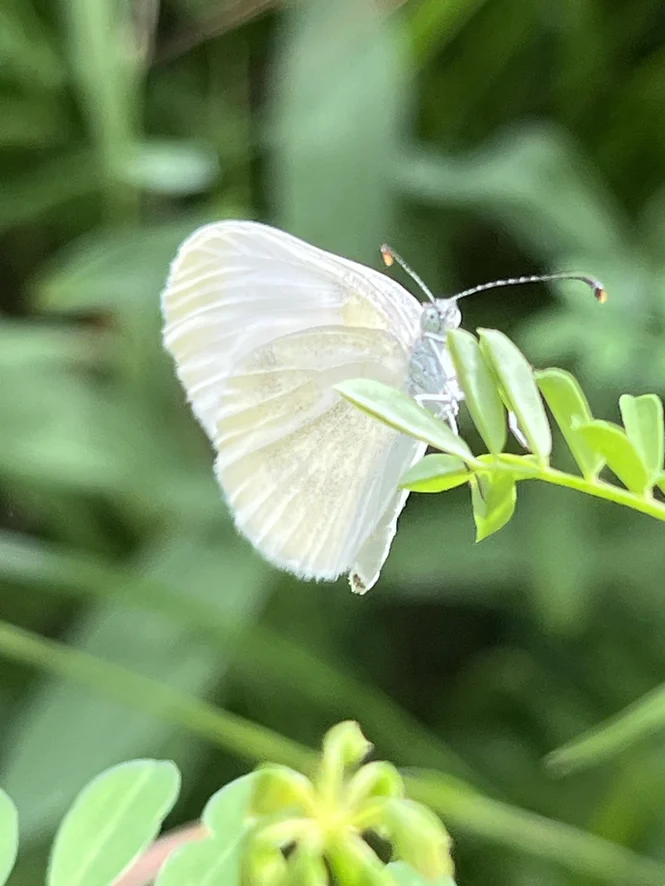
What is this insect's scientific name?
Leptidea sinapis/juvernica
